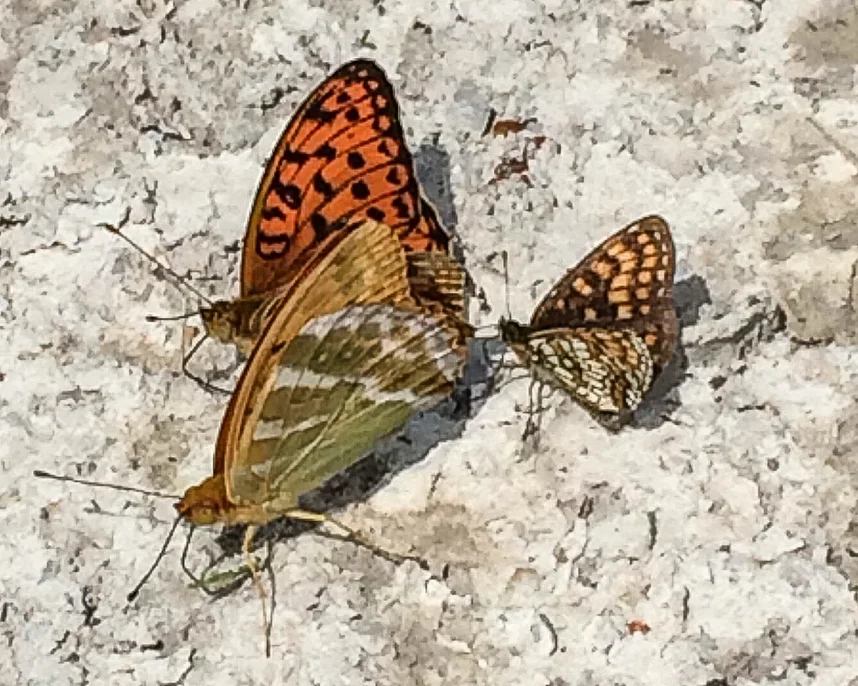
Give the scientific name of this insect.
Argynnis paphia
